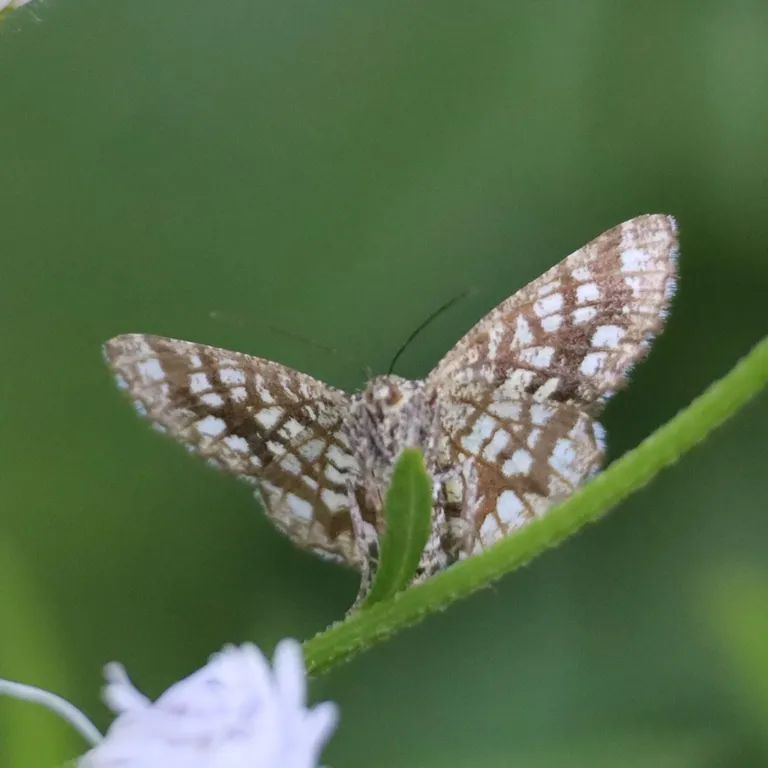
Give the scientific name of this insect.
Chiasmia clathrata
